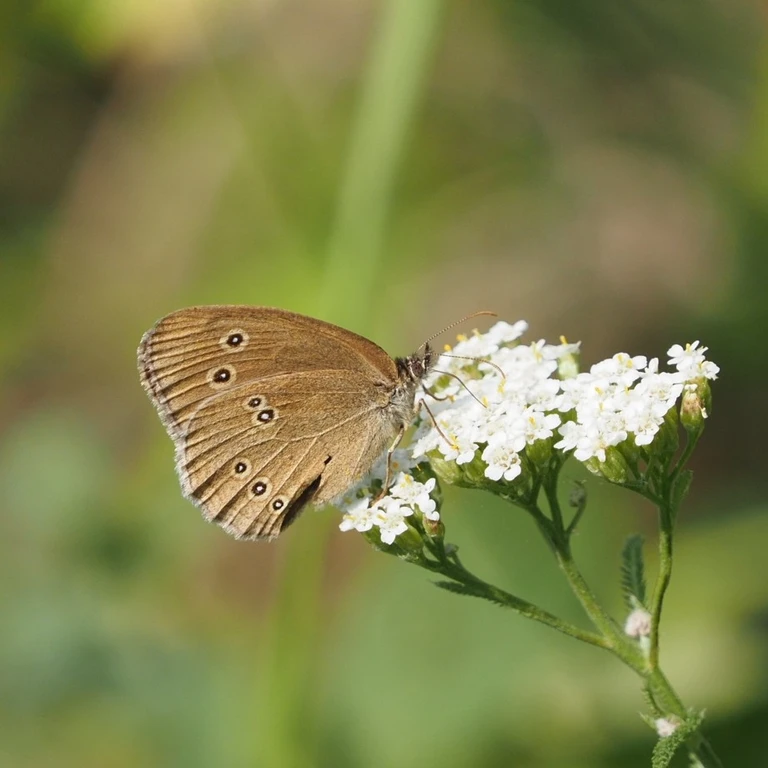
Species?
Aphantopus hyperantus
